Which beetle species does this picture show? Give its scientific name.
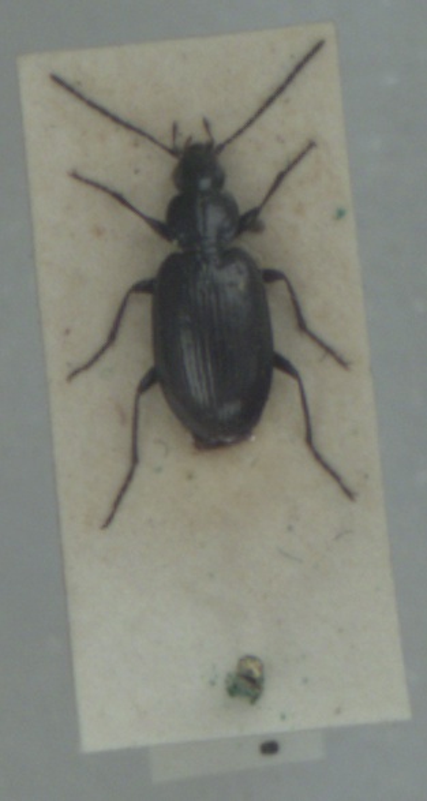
Agonum gracile
